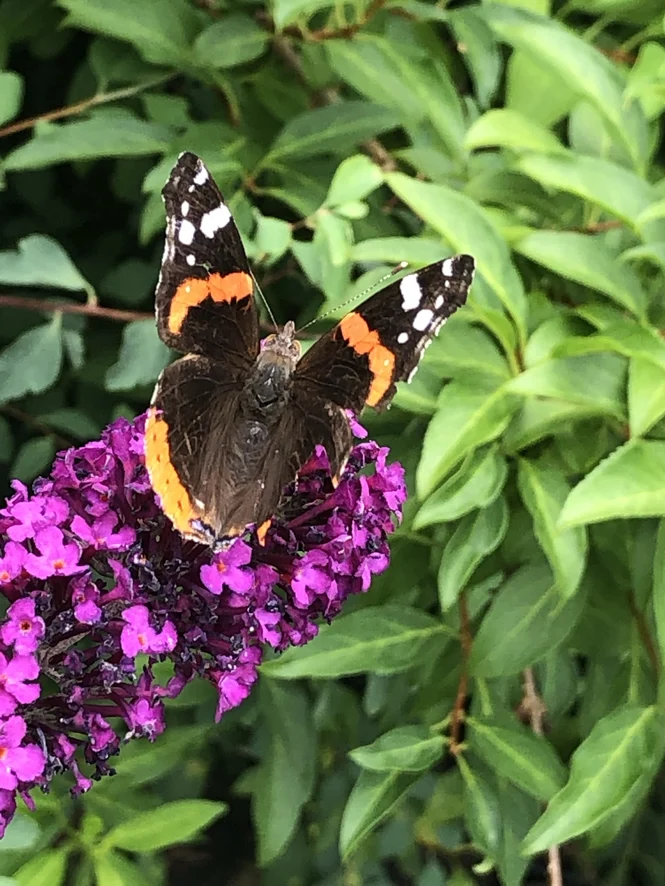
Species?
Vanessa atalanta
